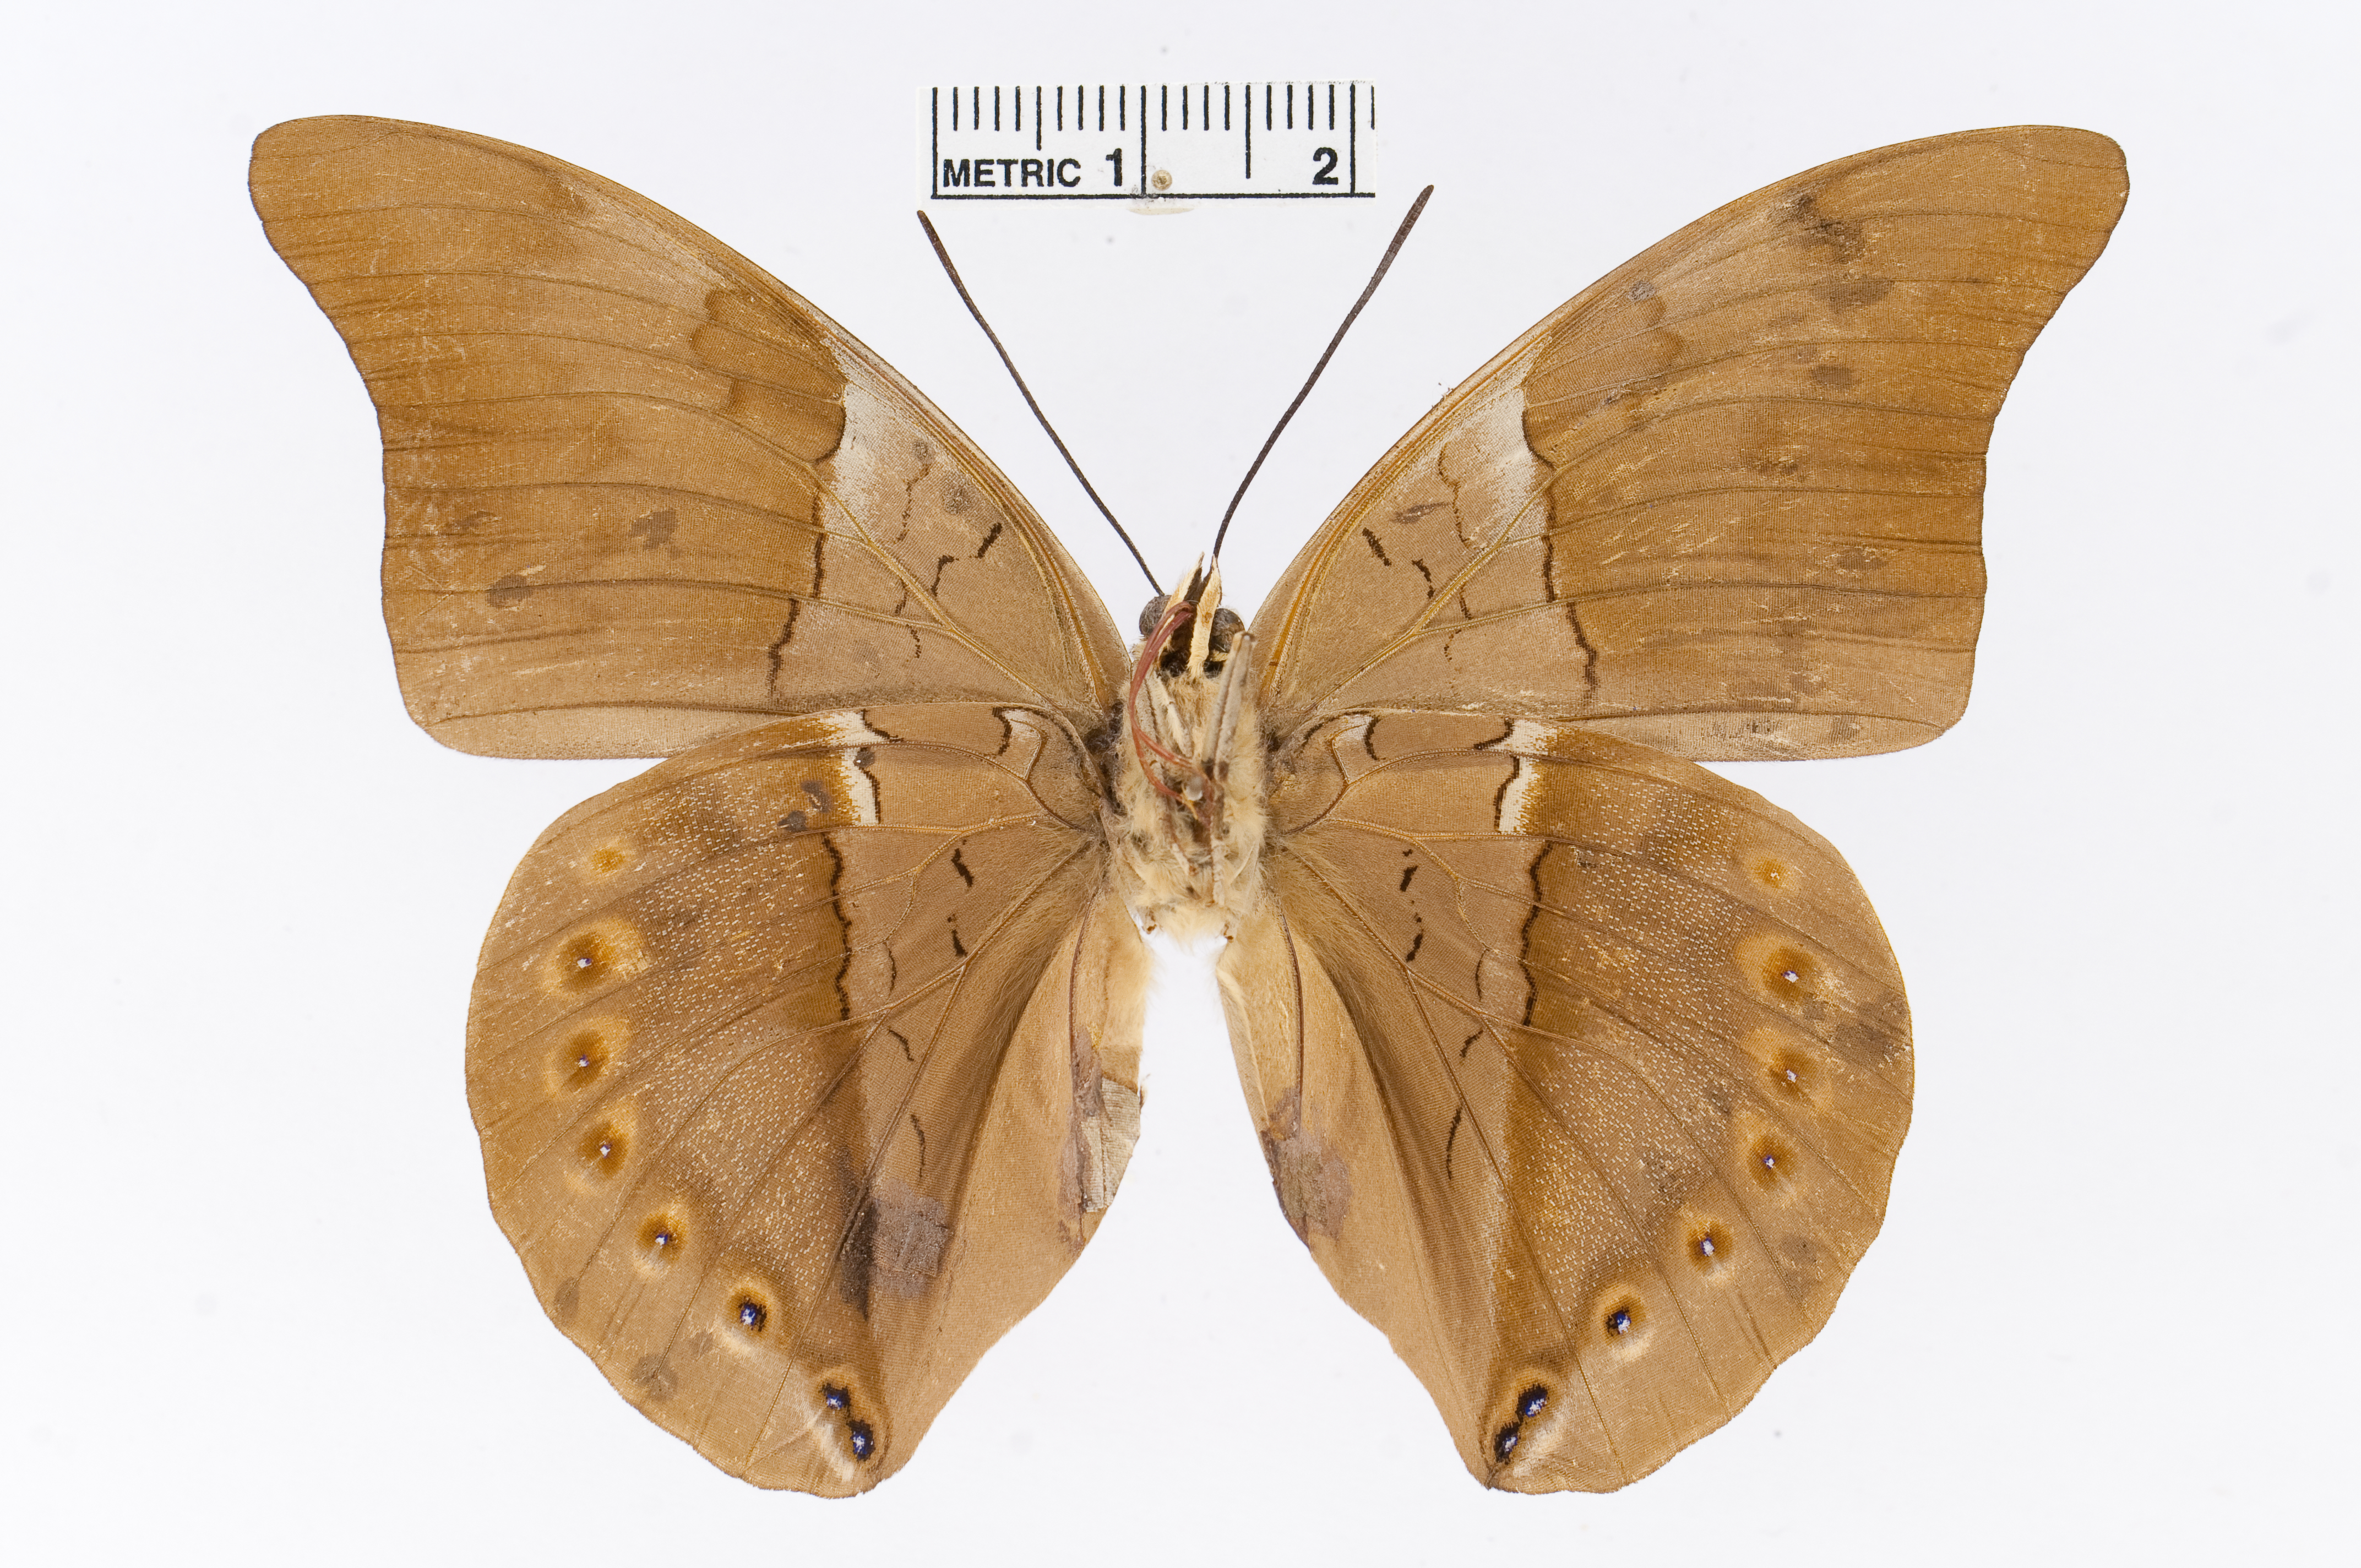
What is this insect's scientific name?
Noreppa chromus
